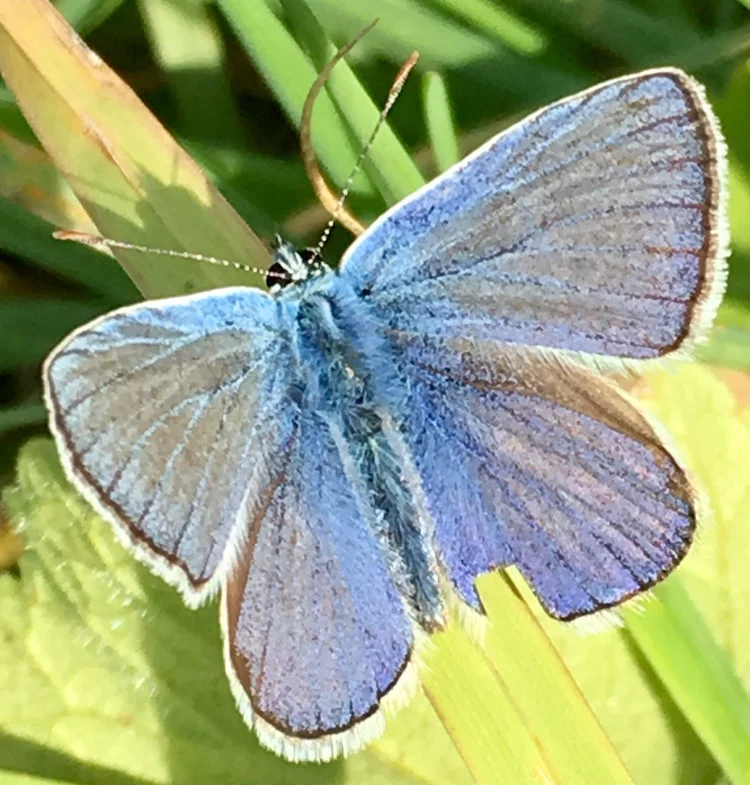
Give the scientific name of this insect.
Polyommatus icarus
